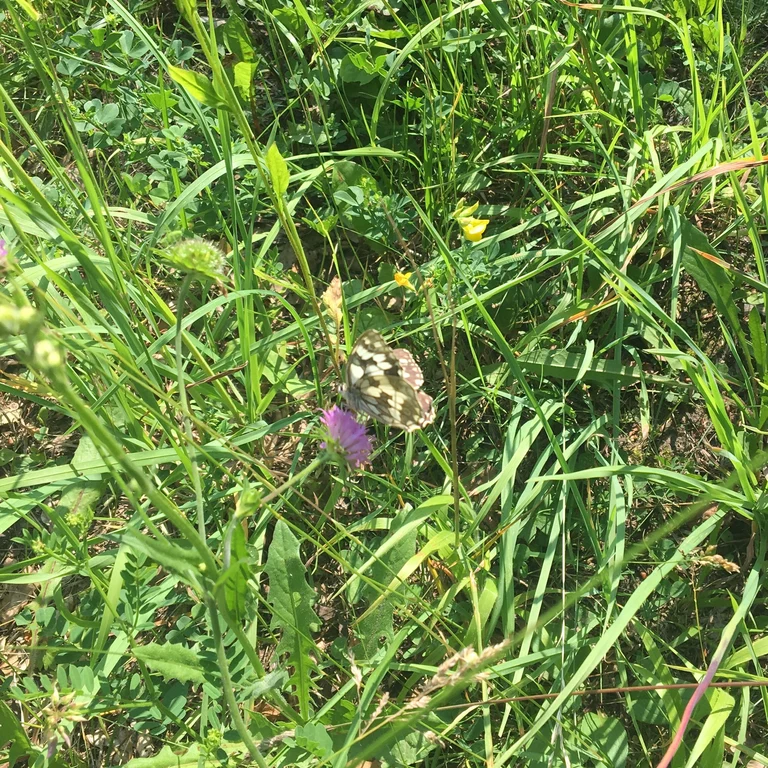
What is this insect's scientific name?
Melanargia galathea
